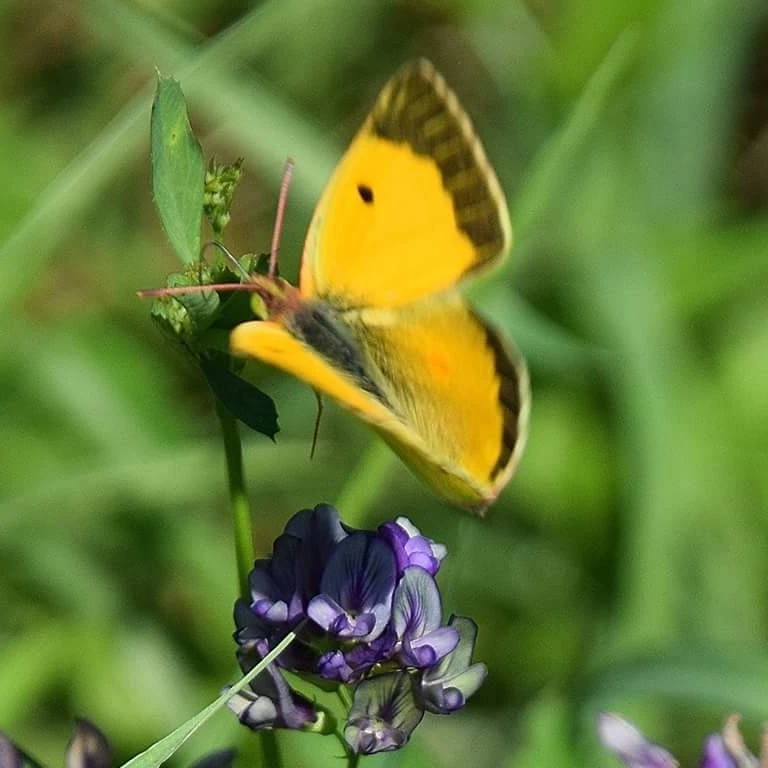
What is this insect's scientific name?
Colias croceus
